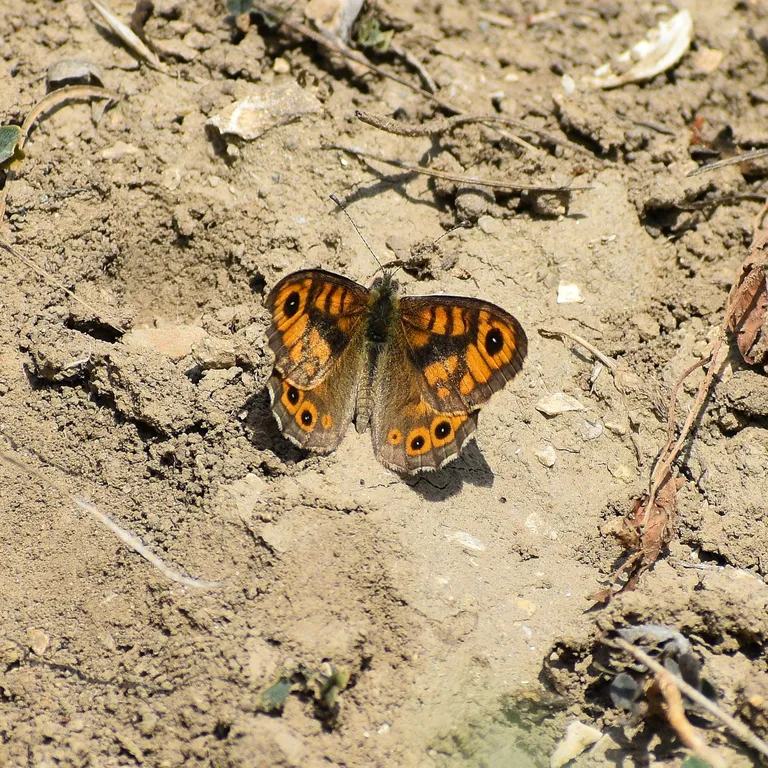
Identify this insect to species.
Lasiommata megera (also Pararge megera)
